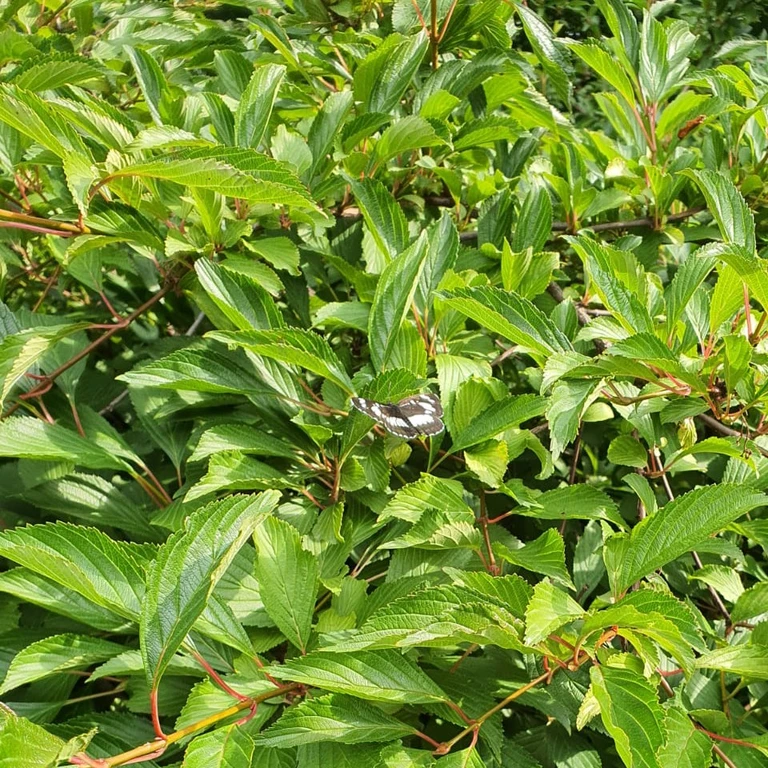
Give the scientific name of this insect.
Neptis rivularis
